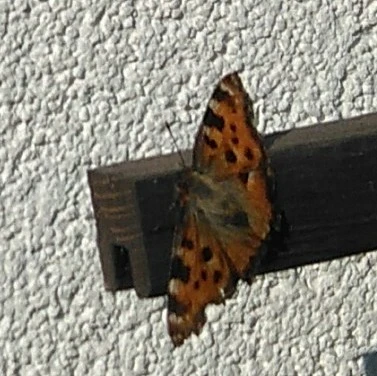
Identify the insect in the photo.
Nymphalis polychloros
